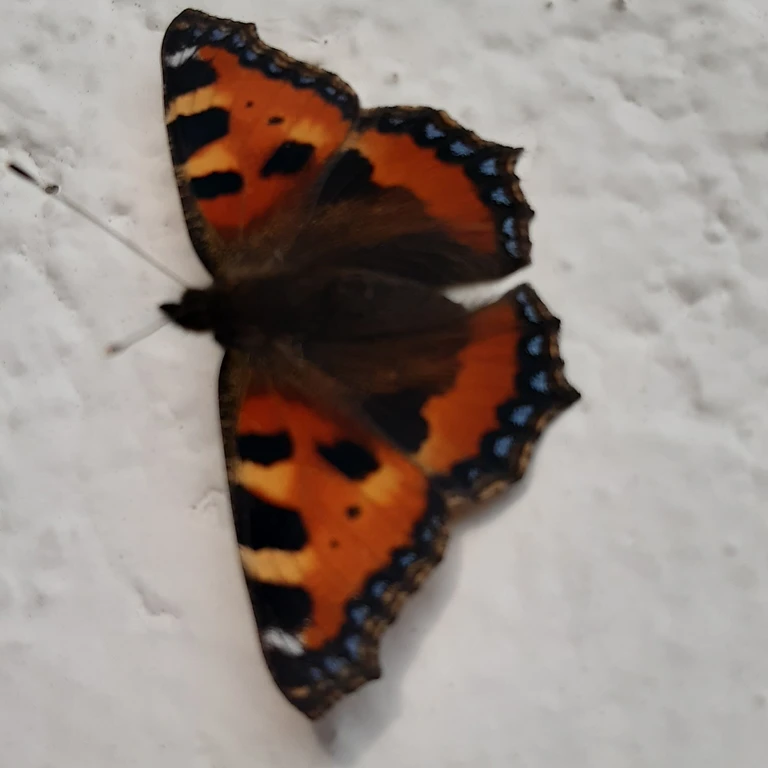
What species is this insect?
Aglais urticae
